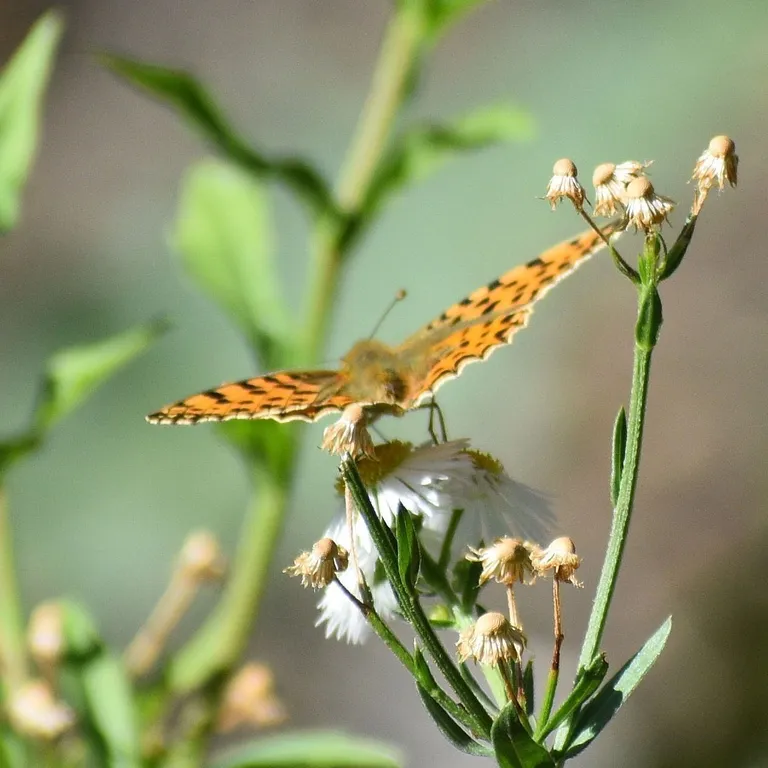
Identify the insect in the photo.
Issoria lathonia
